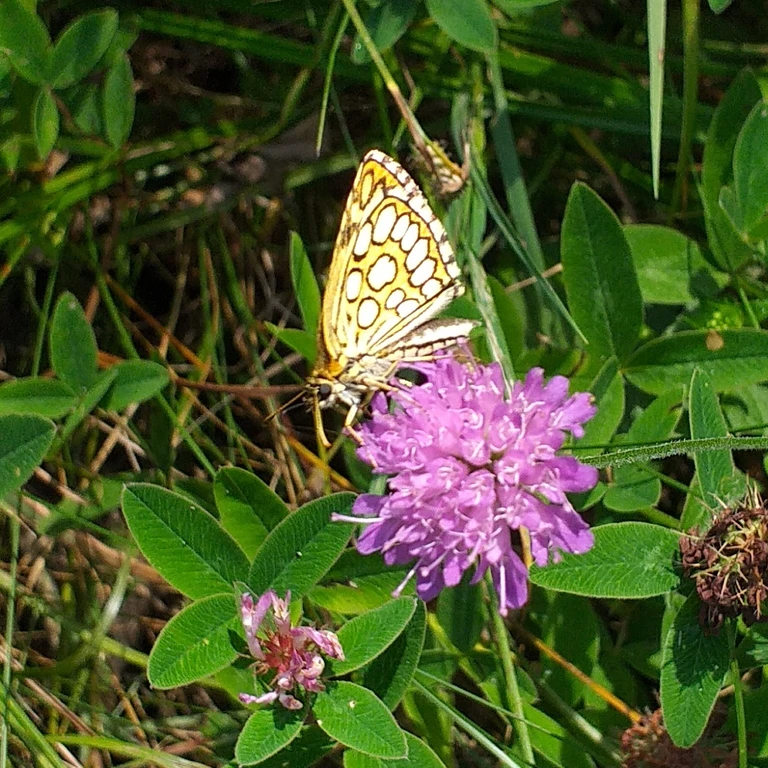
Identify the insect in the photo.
Heteropterus morpheus
